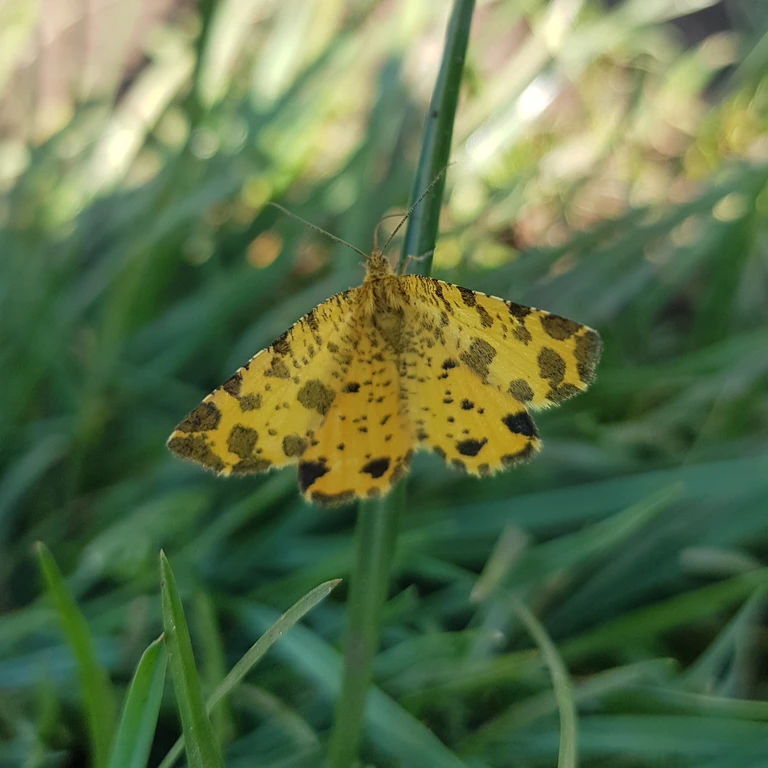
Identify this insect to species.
Pseudopanthera macularia
